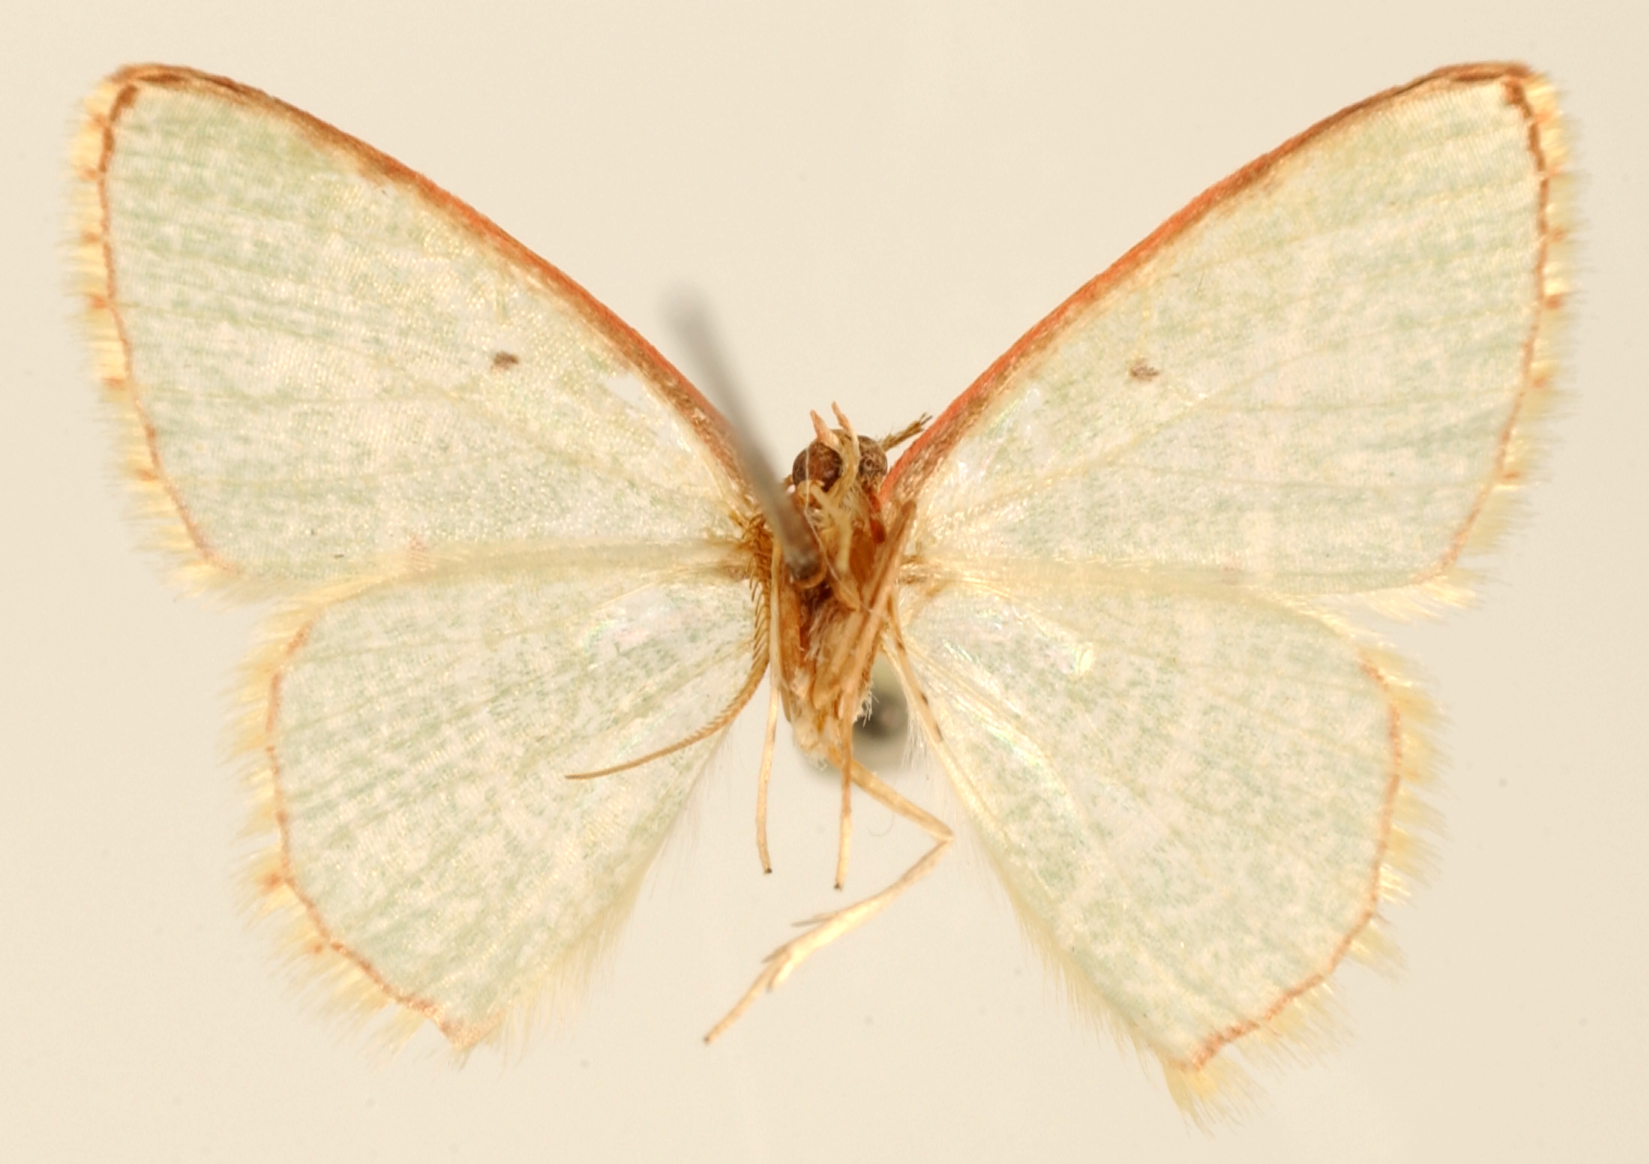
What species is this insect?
Lissochlora vermiculata
